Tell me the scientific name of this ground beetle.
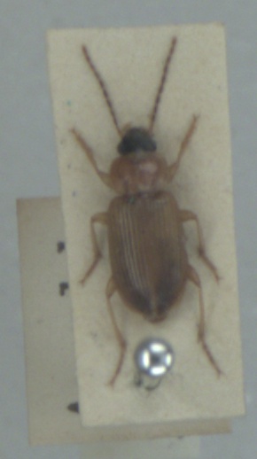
Stenolophus skrimshiranus
